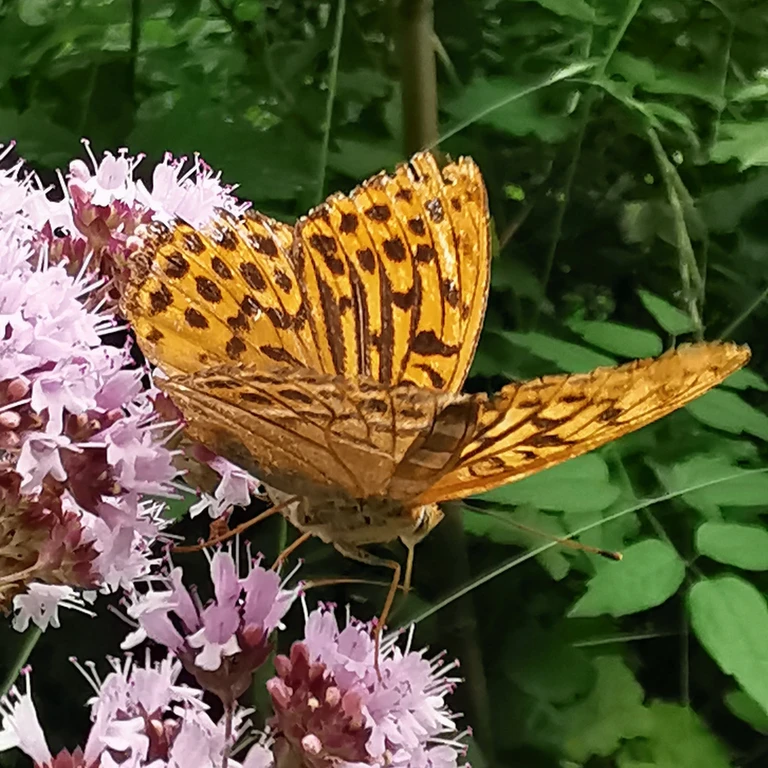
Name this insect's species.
Argynnis paphia
